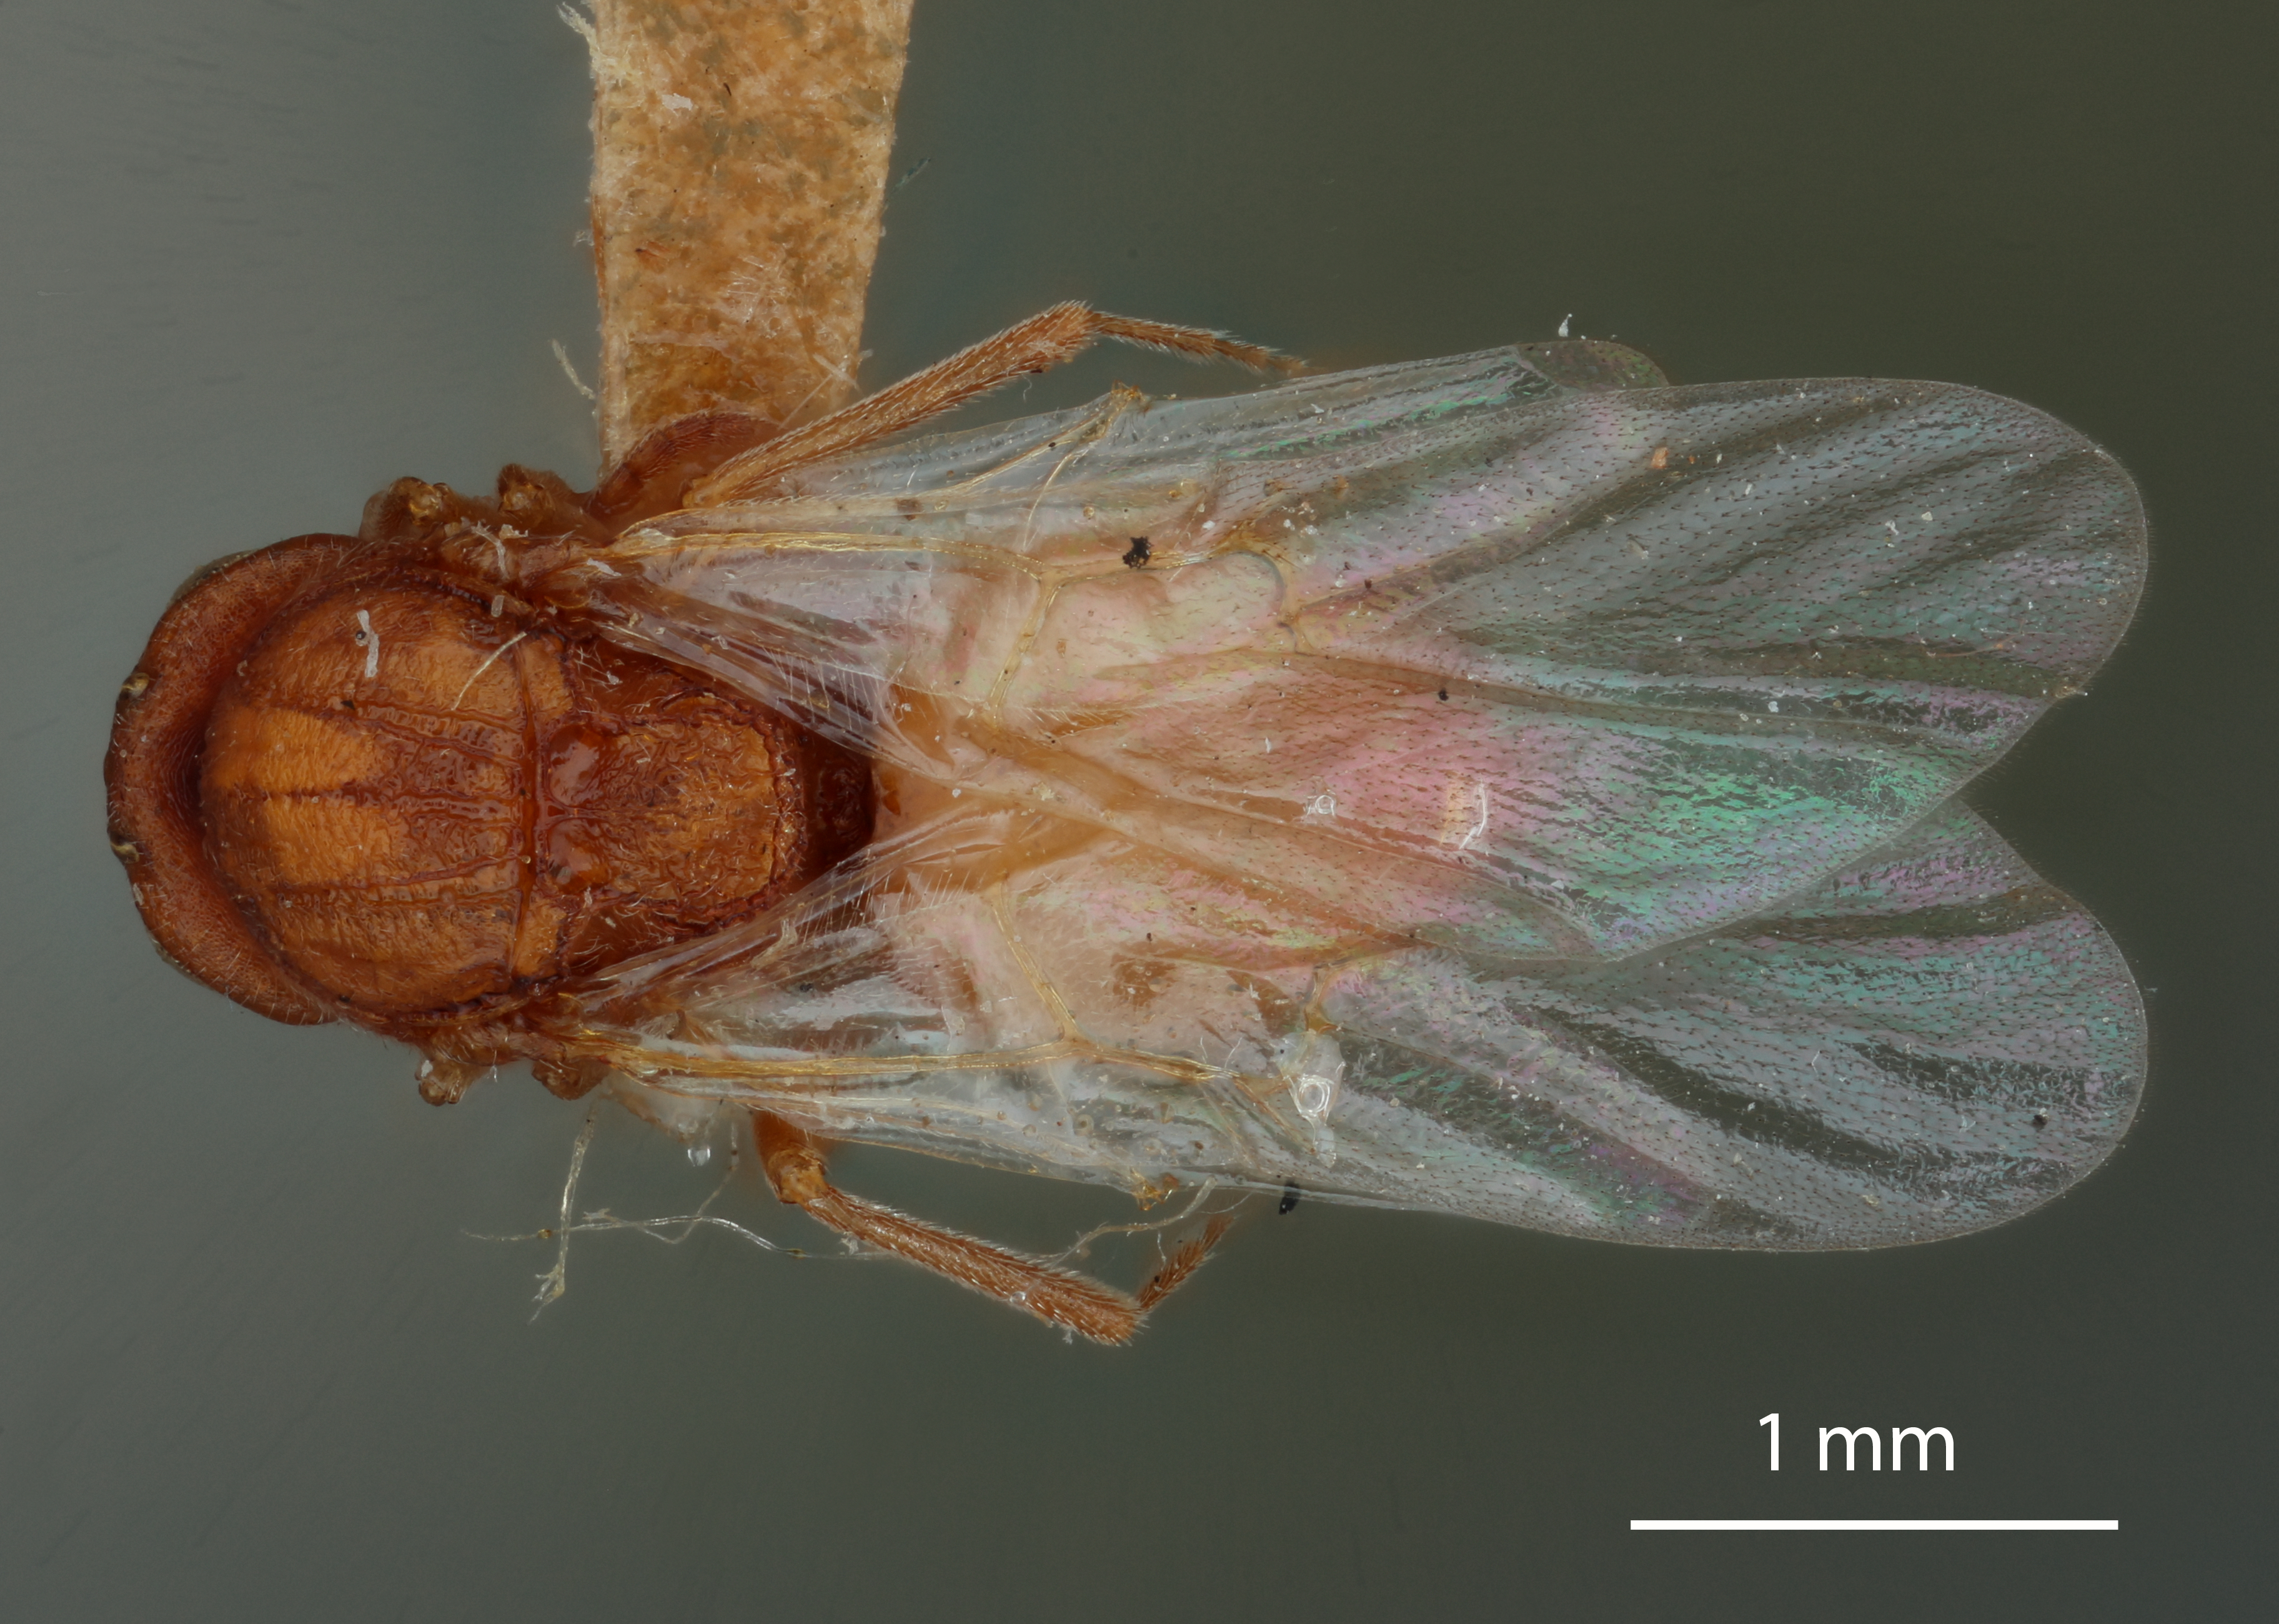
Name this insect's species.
Andricus coronus
